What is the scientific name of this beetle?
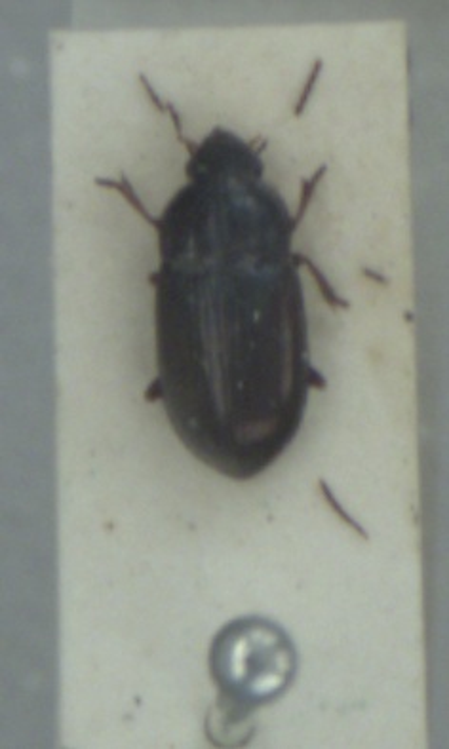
Amara tibialis
